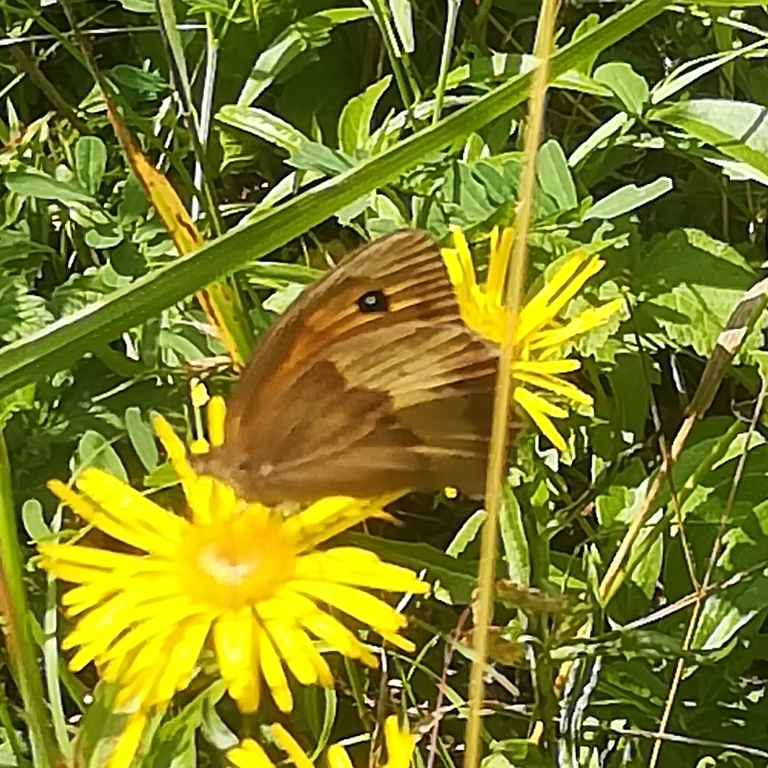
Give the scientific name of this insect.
Maniola jurtina
